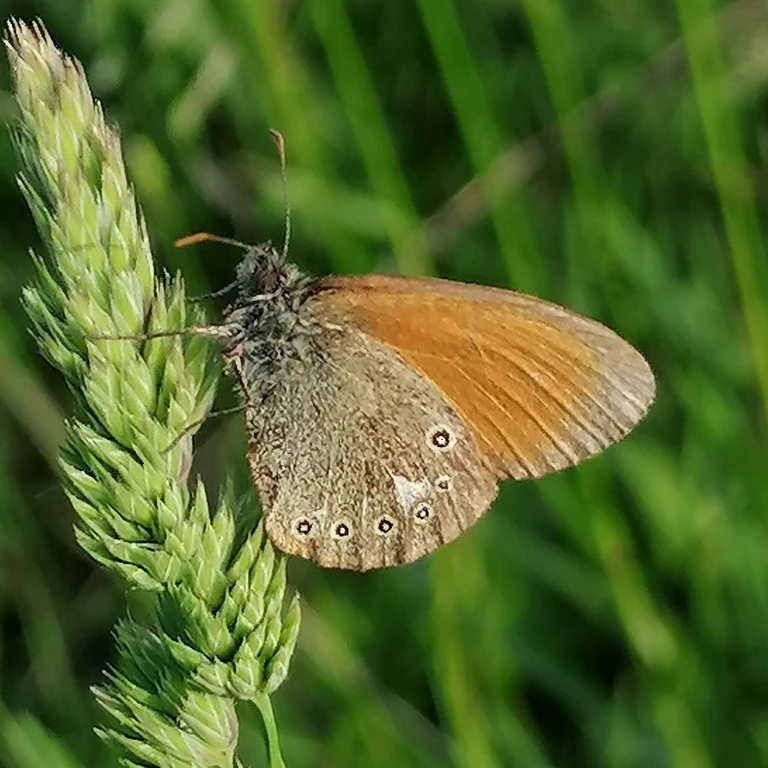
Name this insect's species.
Coenonympha glycerion (also Coenonympha iphis)
